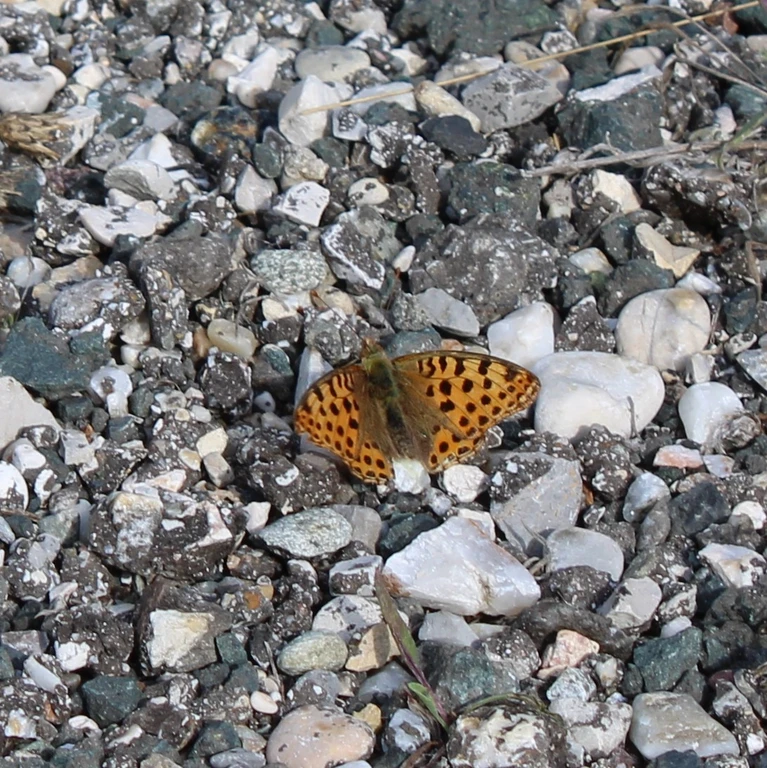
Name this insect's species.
Issoria lathonia
